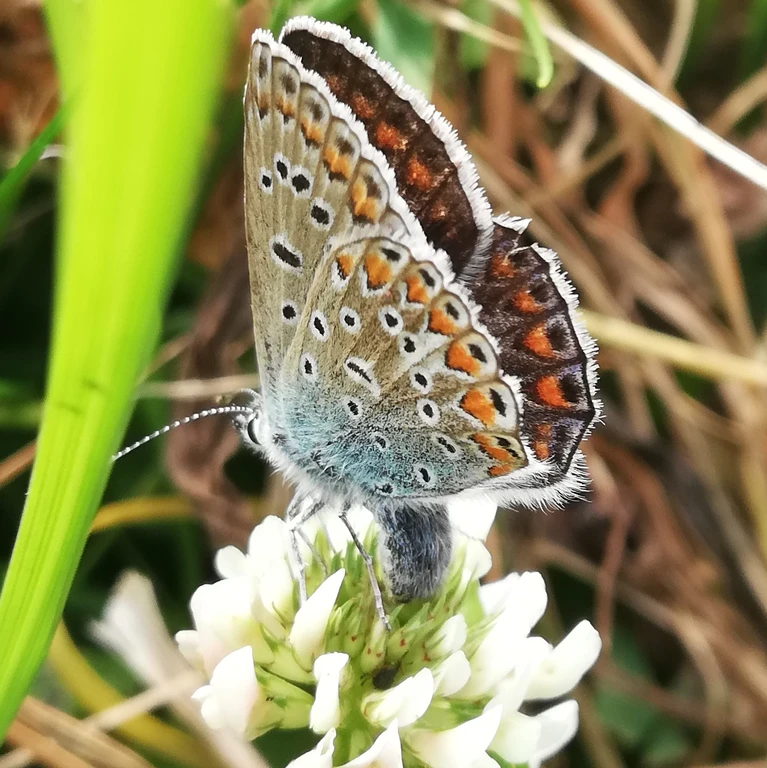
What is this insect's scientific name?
Polyommatus icarus
